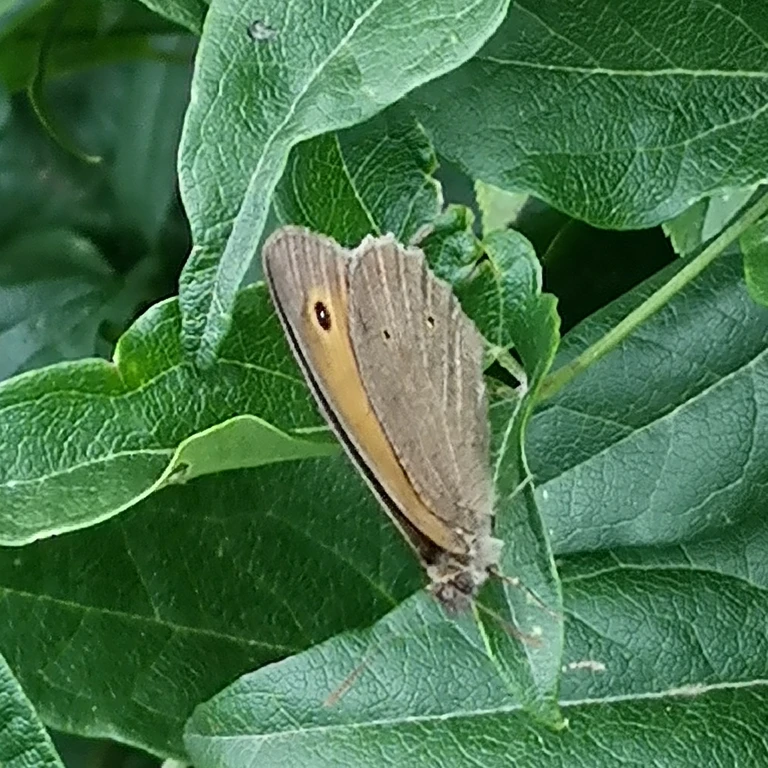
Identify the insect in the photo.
Maniola jurtina
